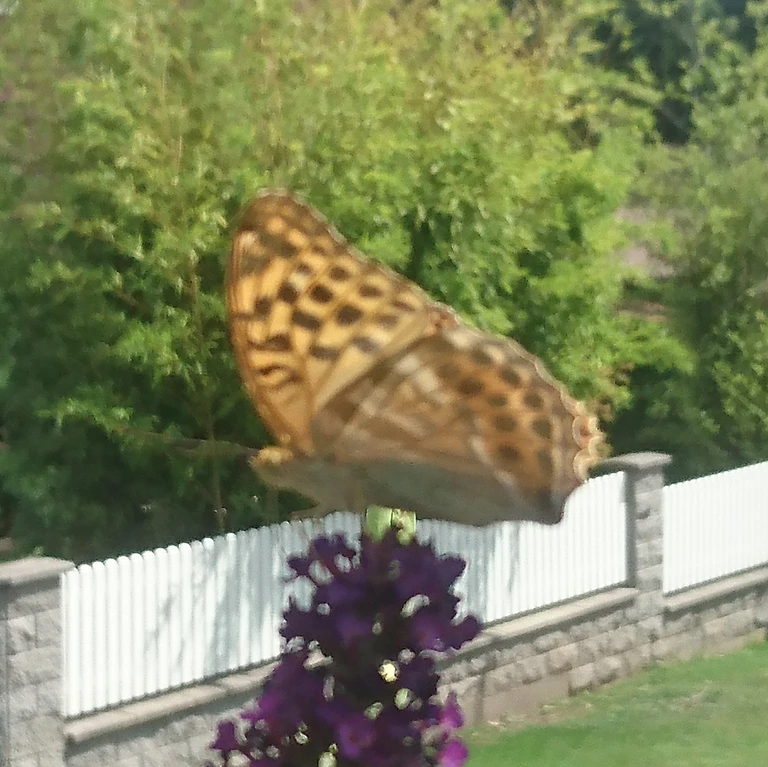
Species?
Argynnis paphia
